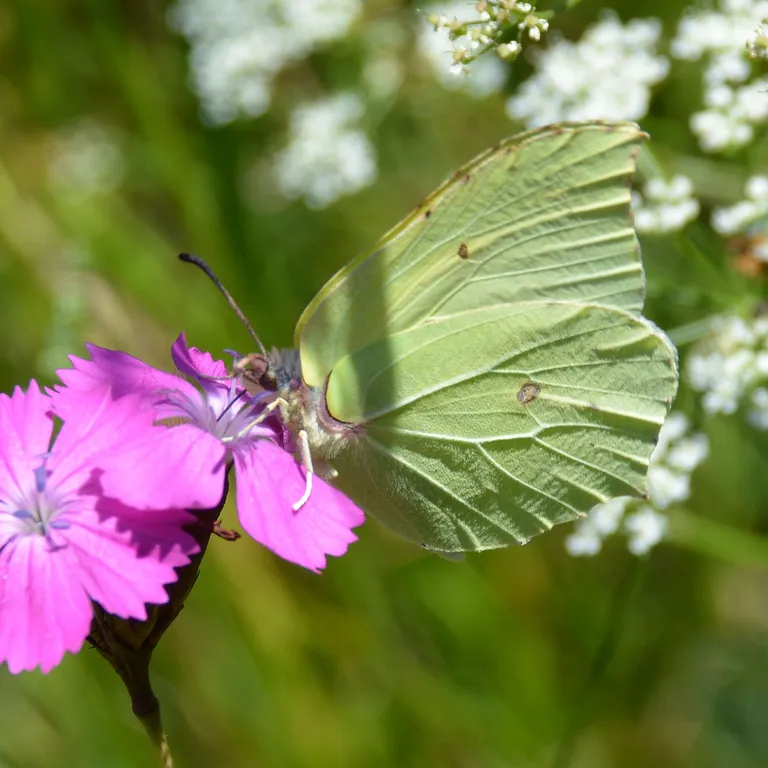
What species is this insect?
Gonepteryx rhamni
